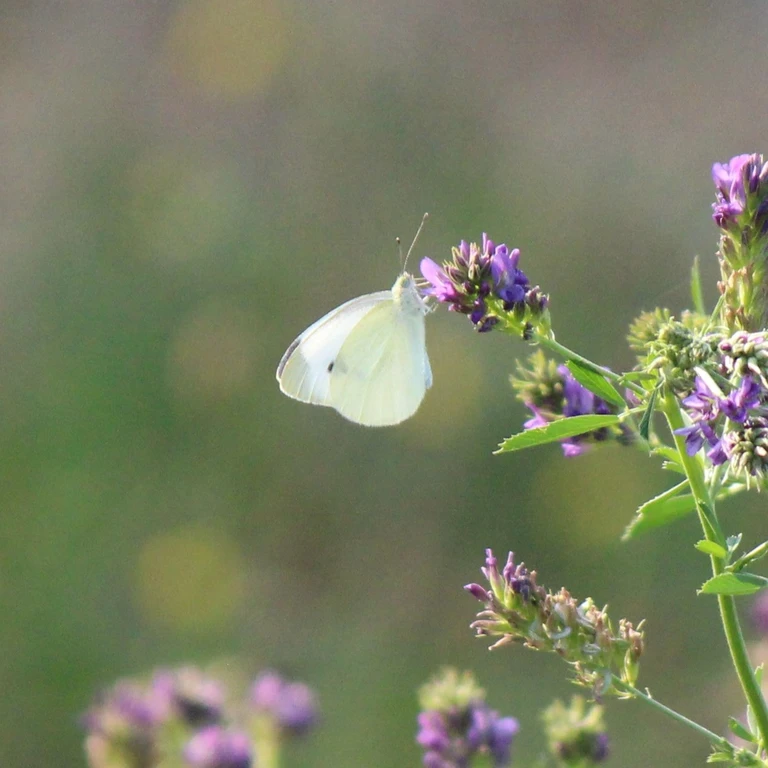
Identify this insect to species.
Pieris brassicae
